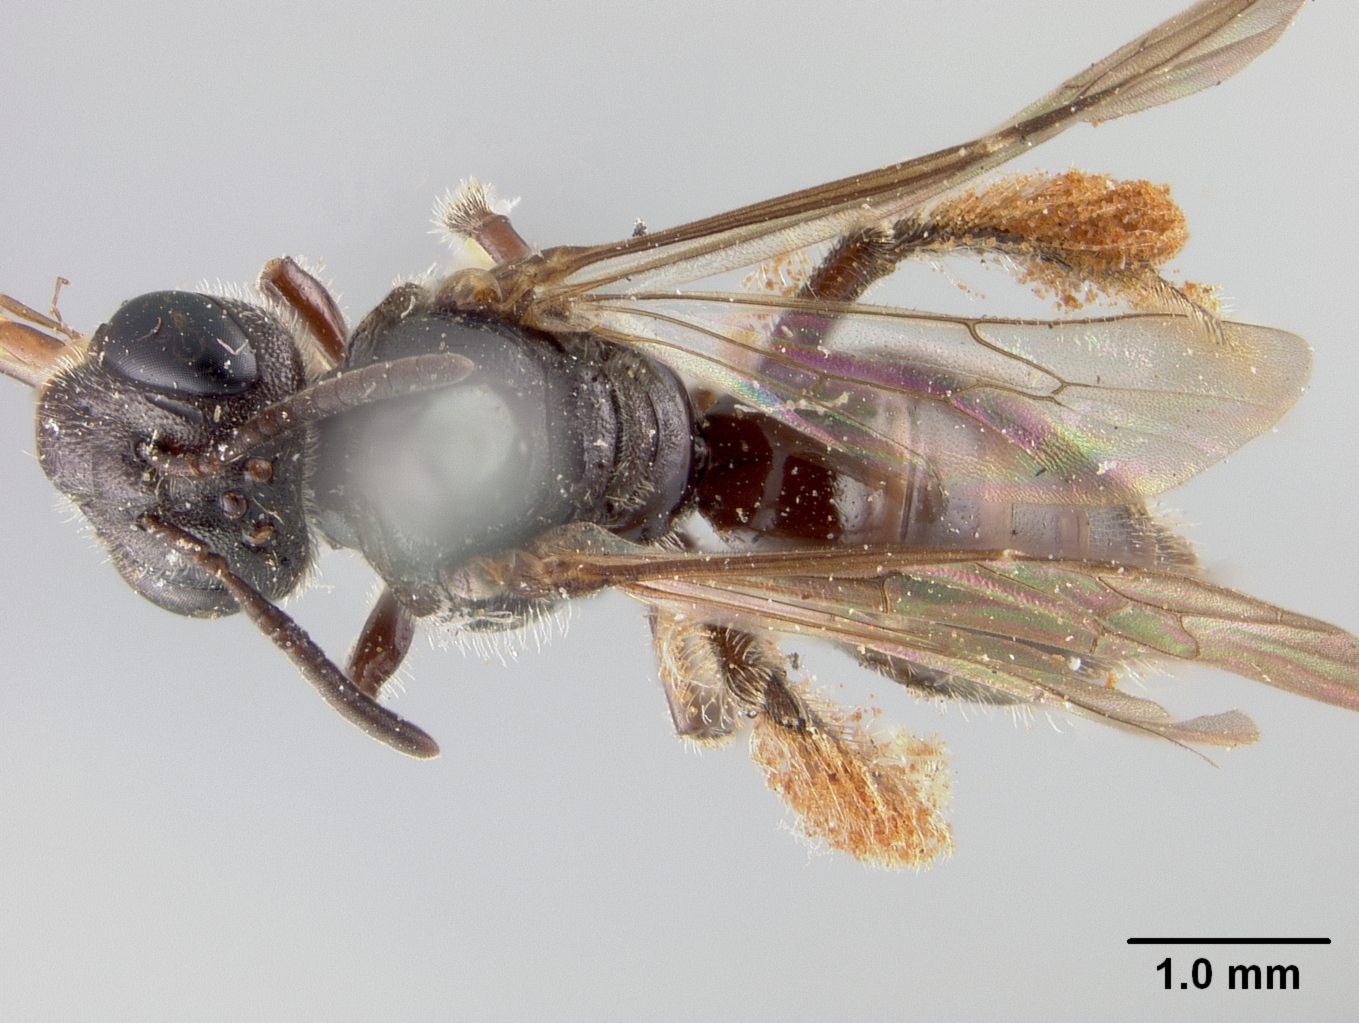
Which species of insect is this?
Calliopsis bidentis
